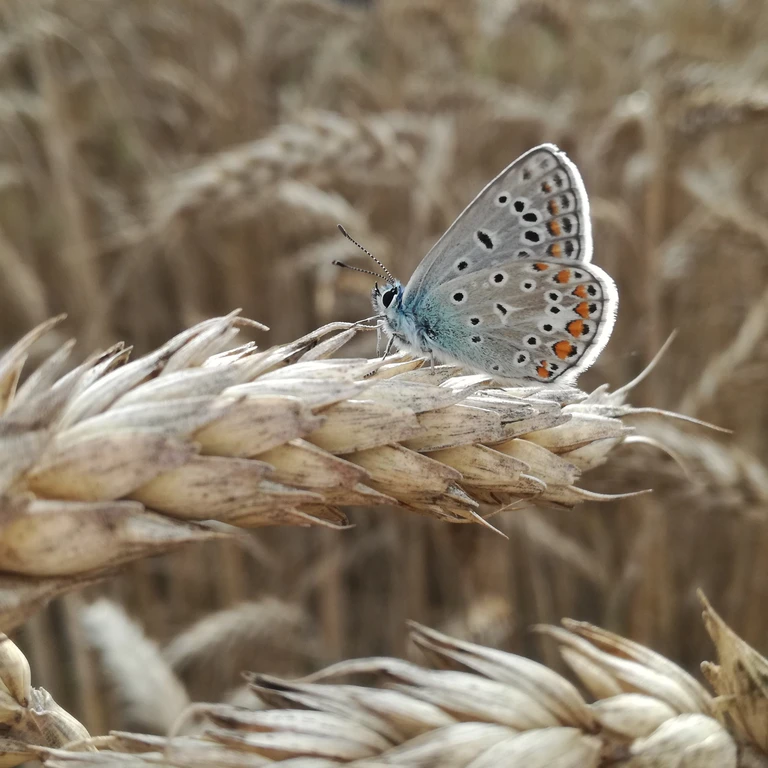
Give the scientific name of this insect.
Polyommatus icarus
